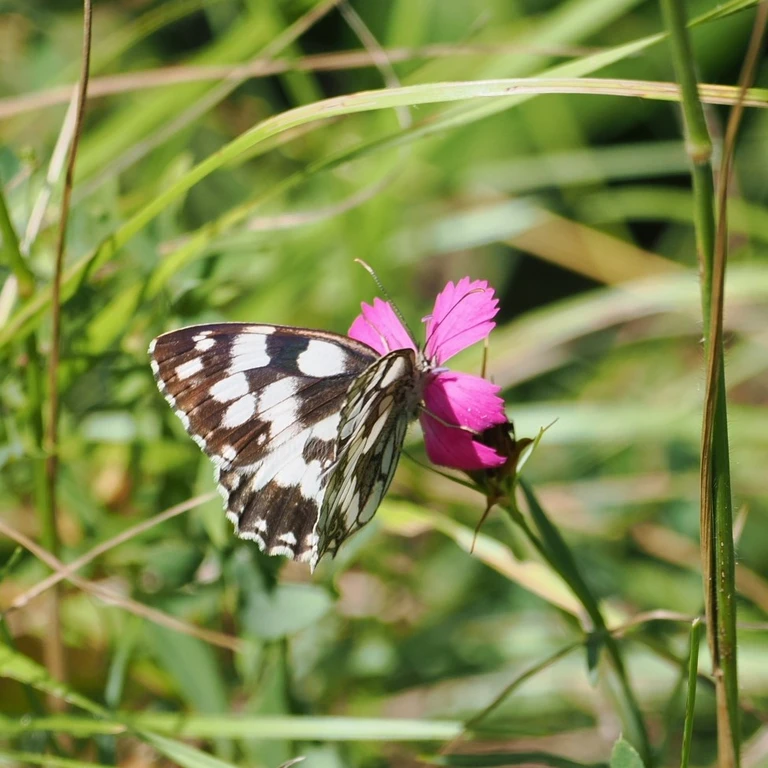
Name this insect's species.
Melanargia galathea
